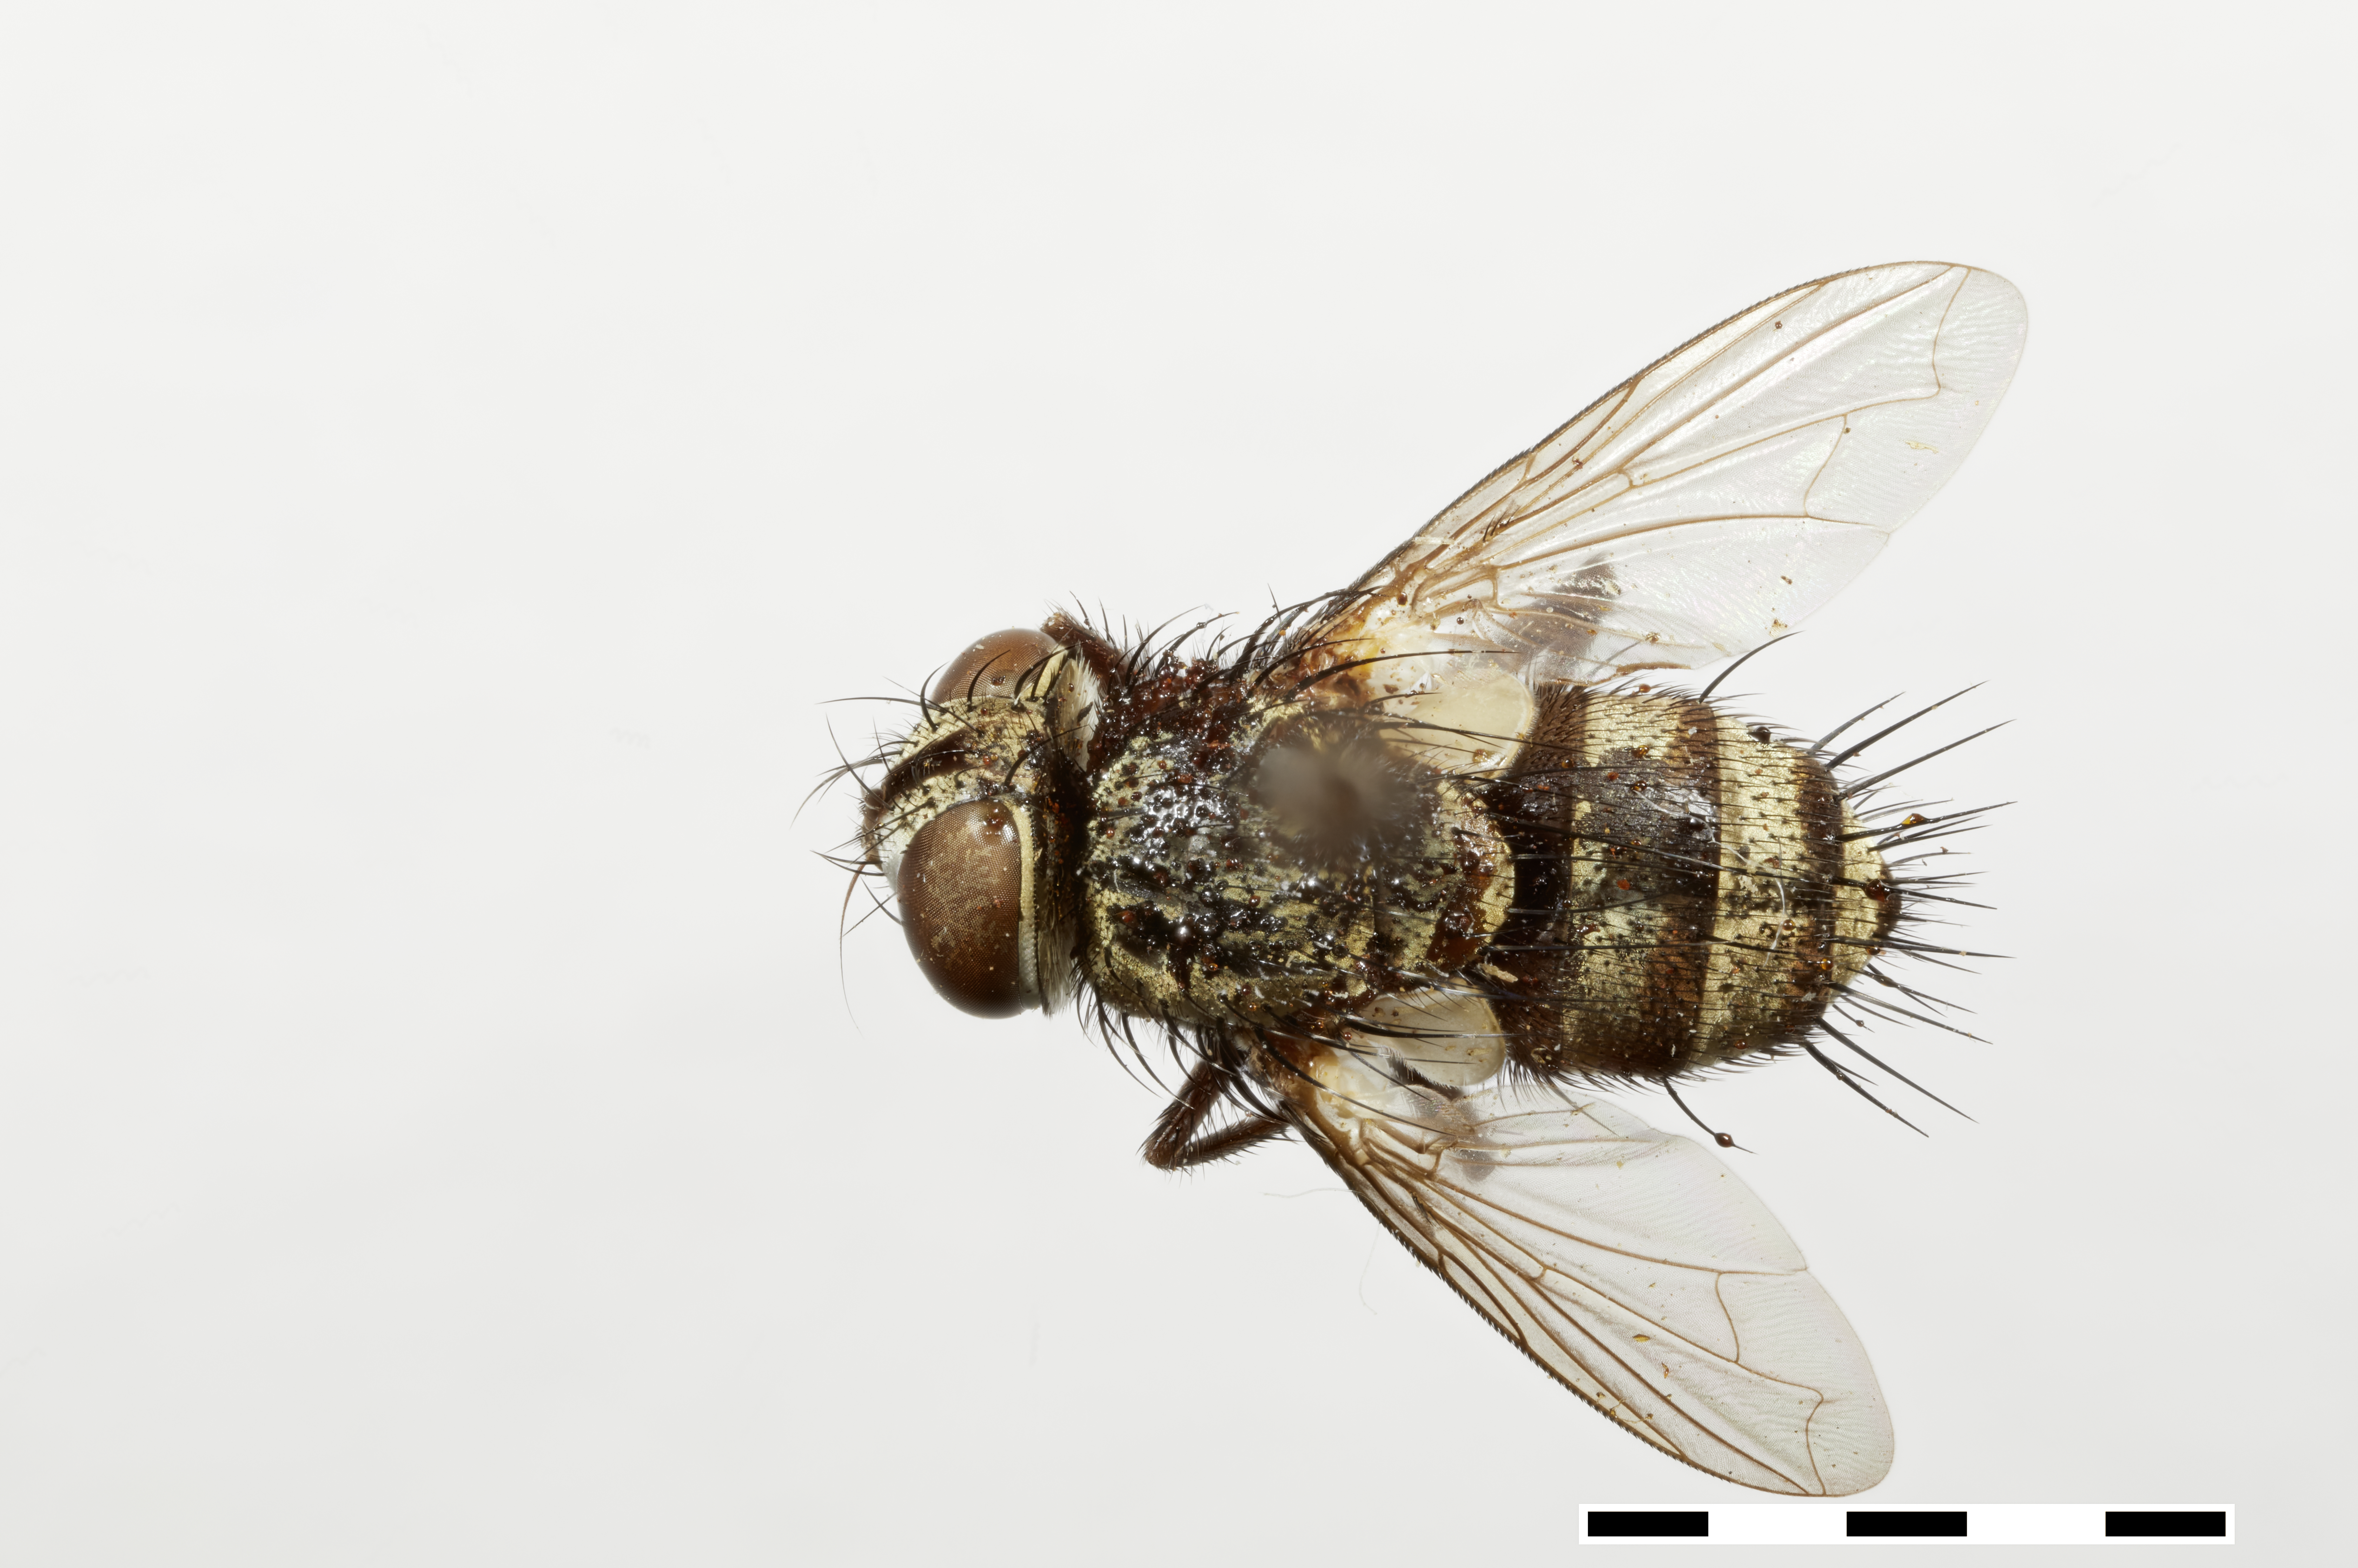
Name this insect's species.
Carceliodoria palpalis
